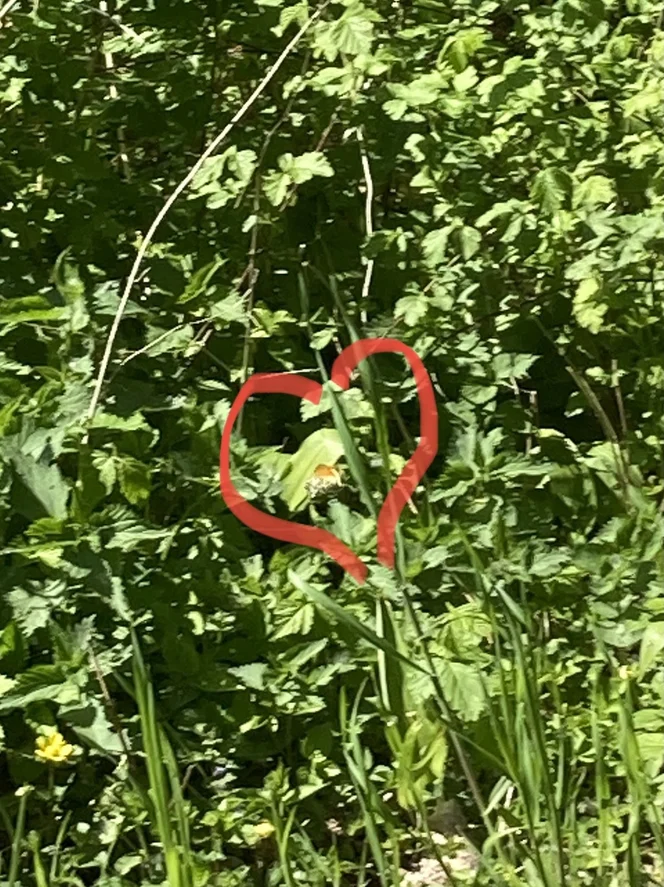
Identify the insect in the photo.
Anthocharis cardamines
